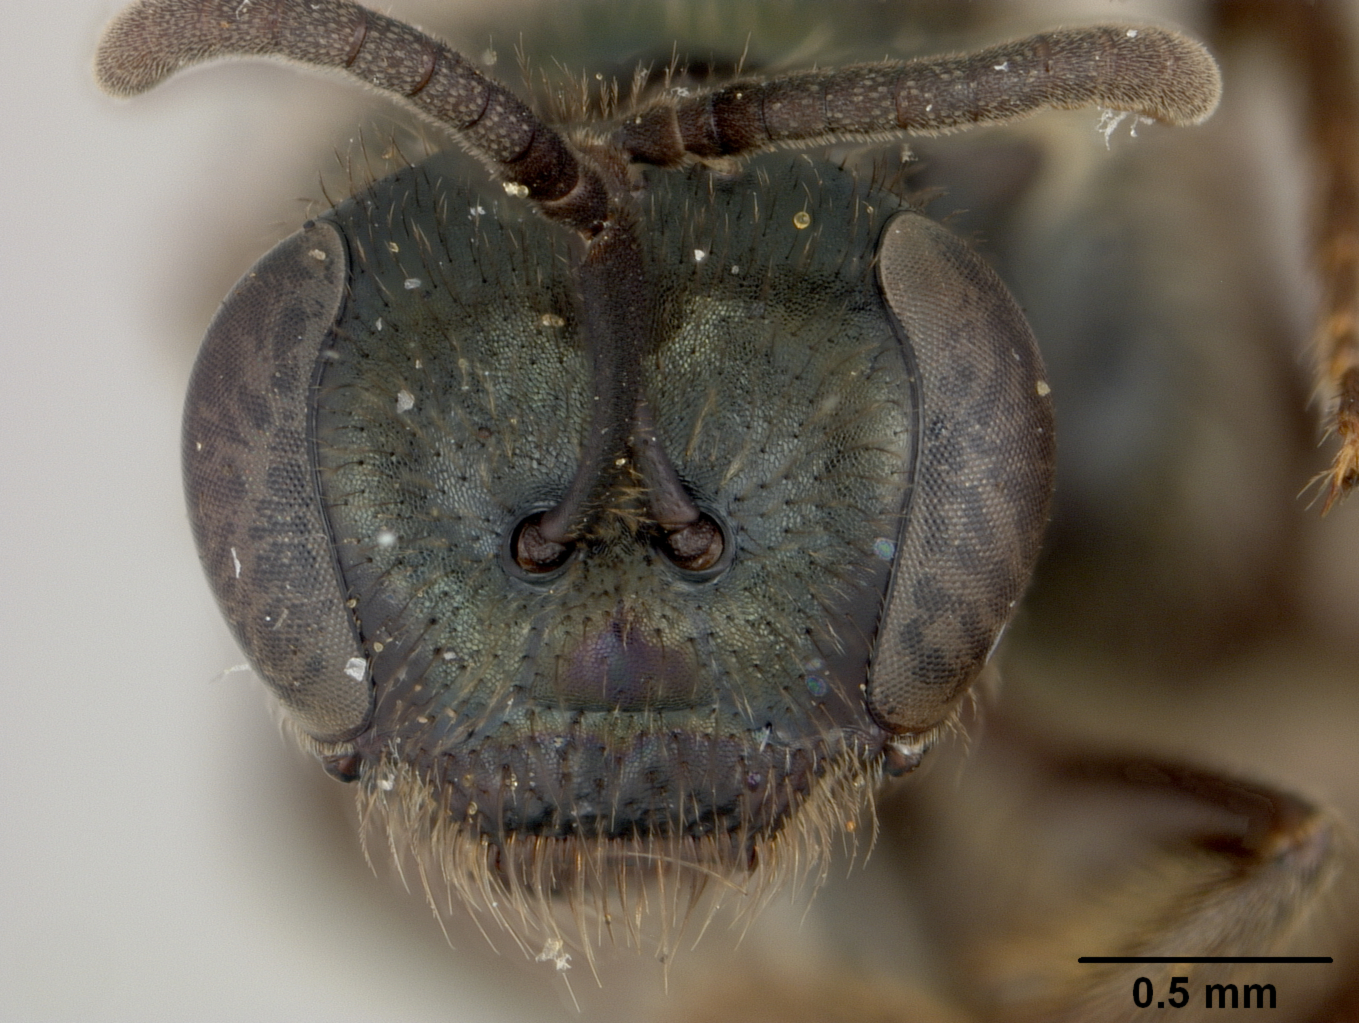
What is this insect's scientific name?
Halictus subpurpureus
